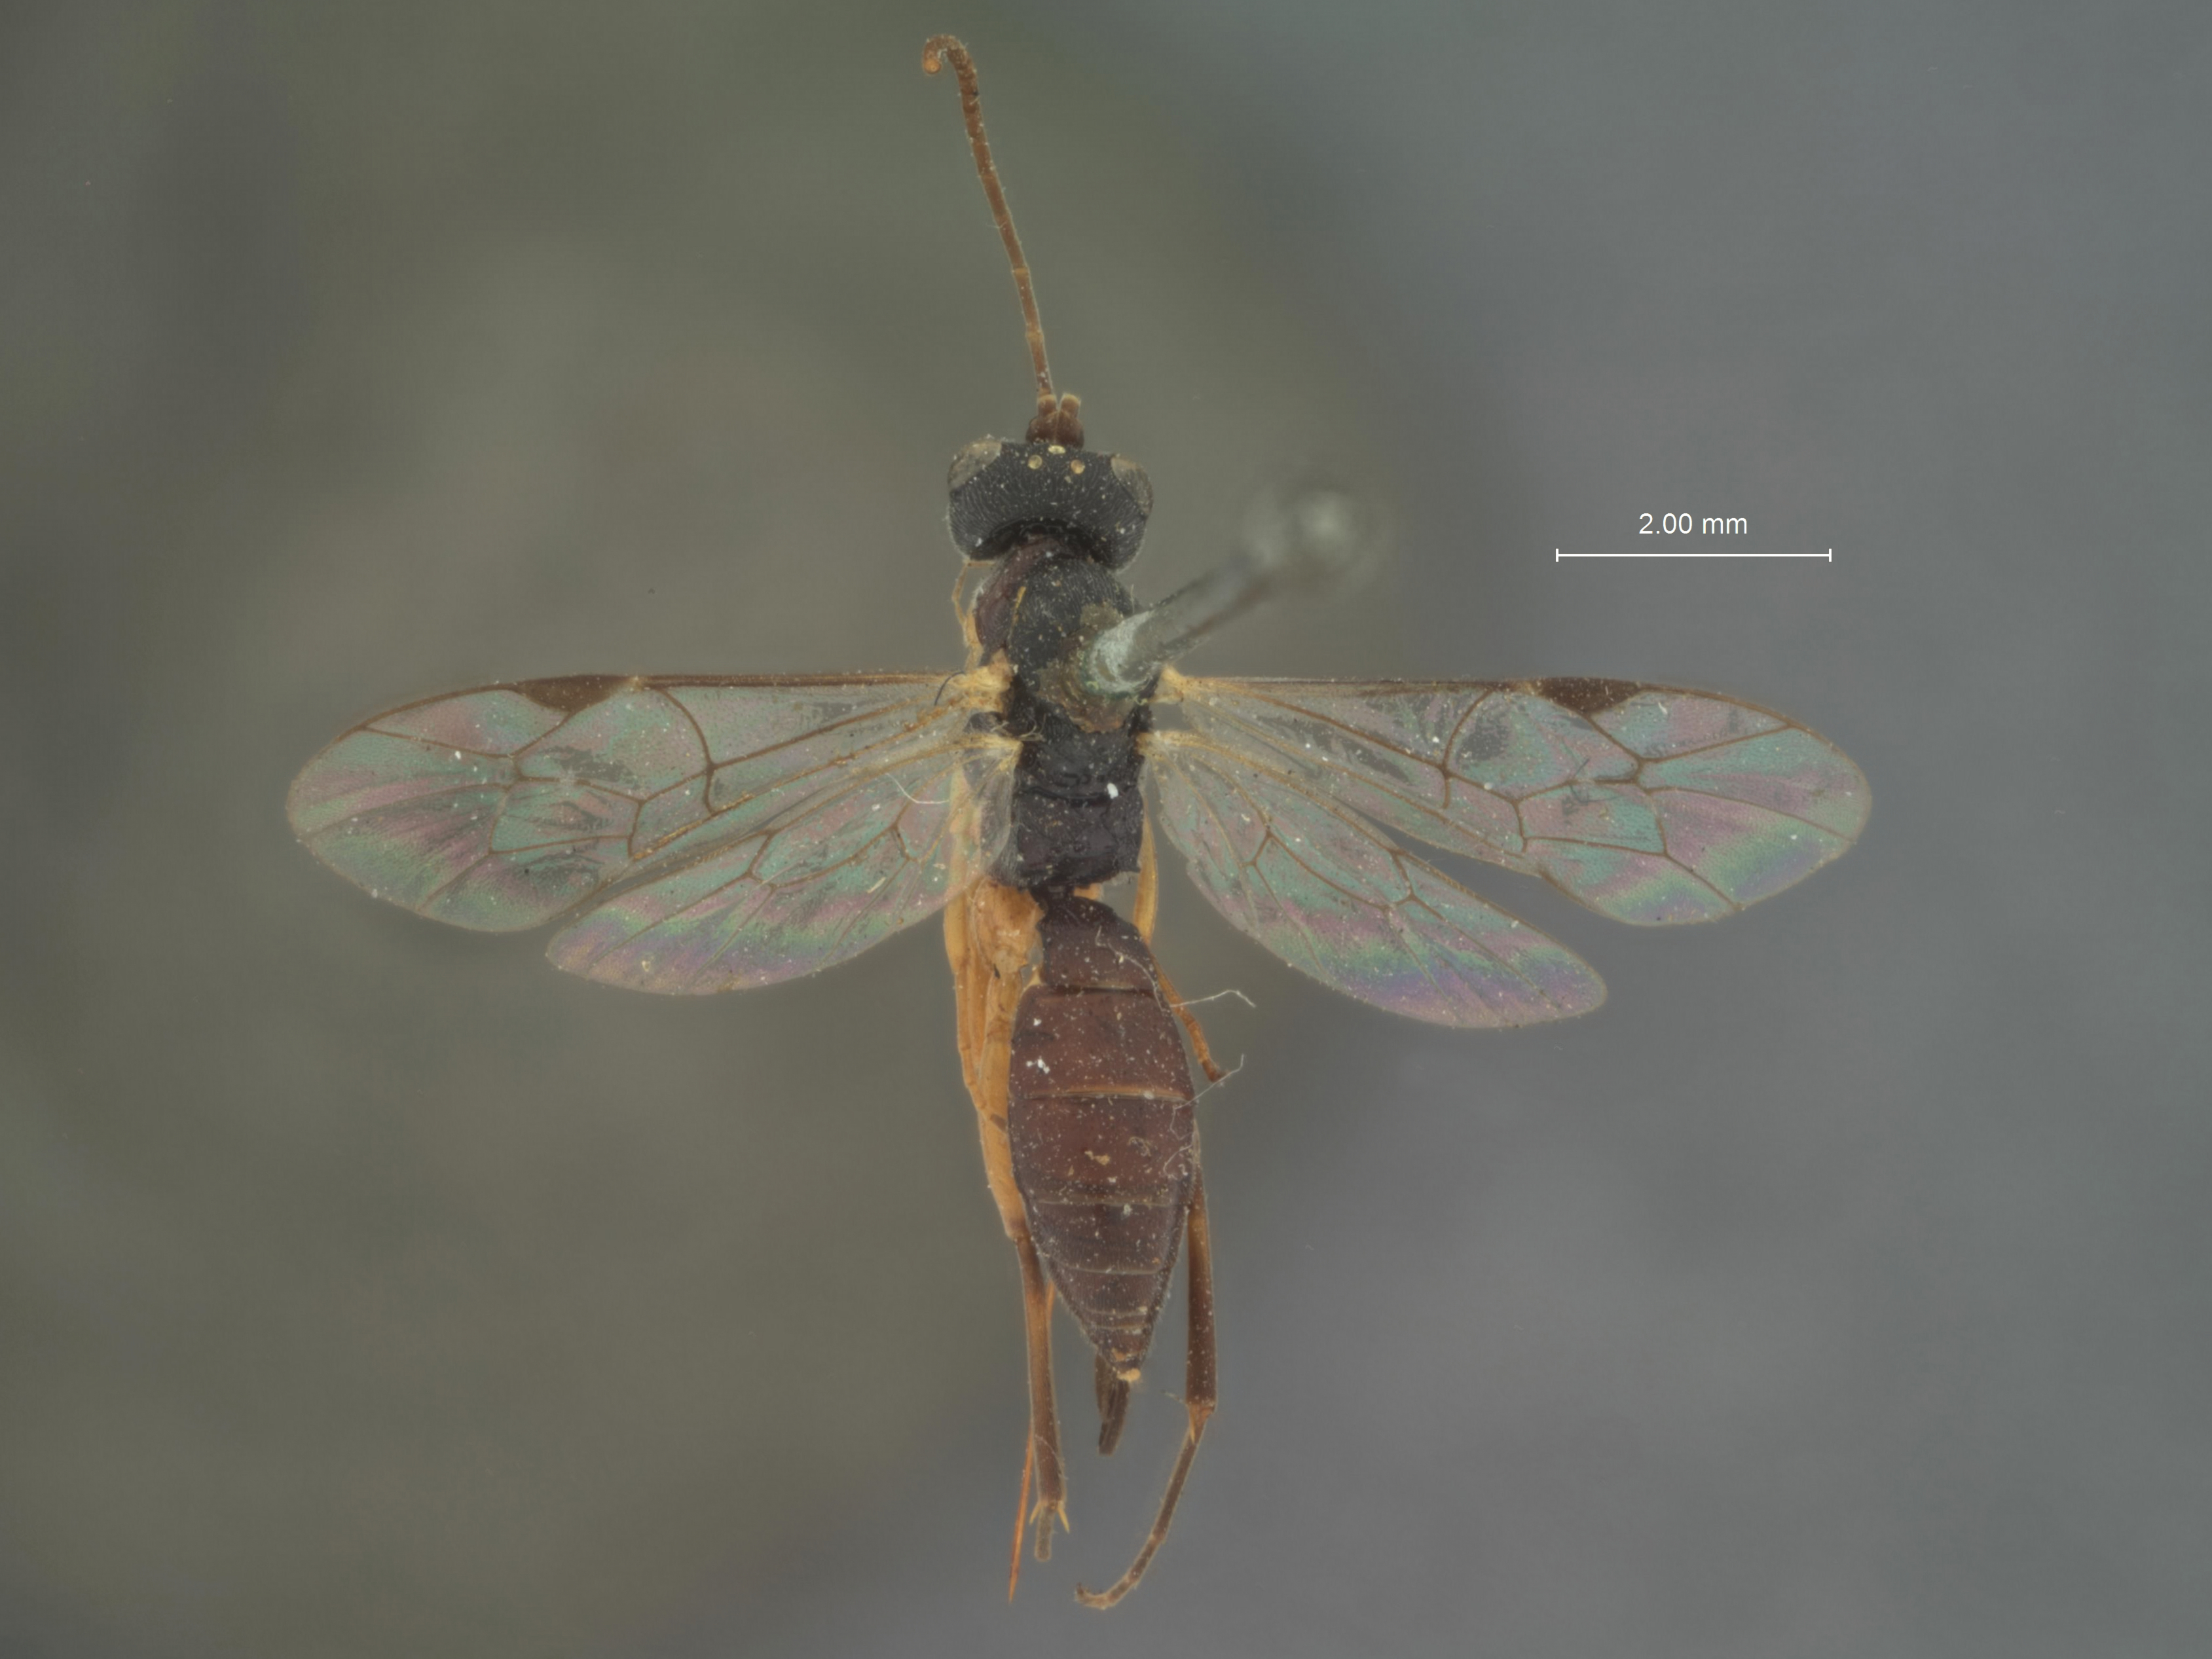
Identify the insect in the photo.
Hemiteles compactus
